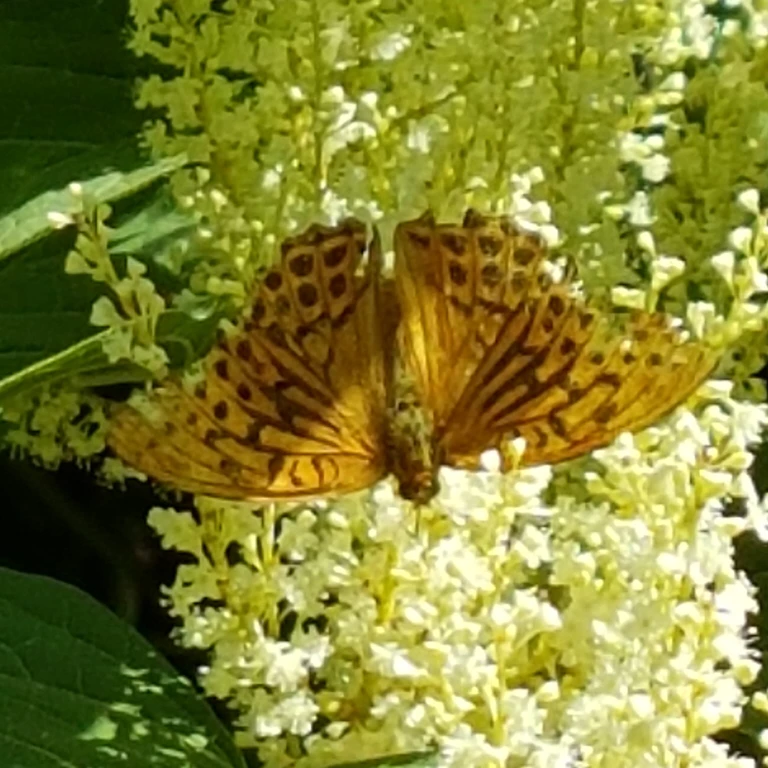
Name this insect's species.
Argynnis paphia
